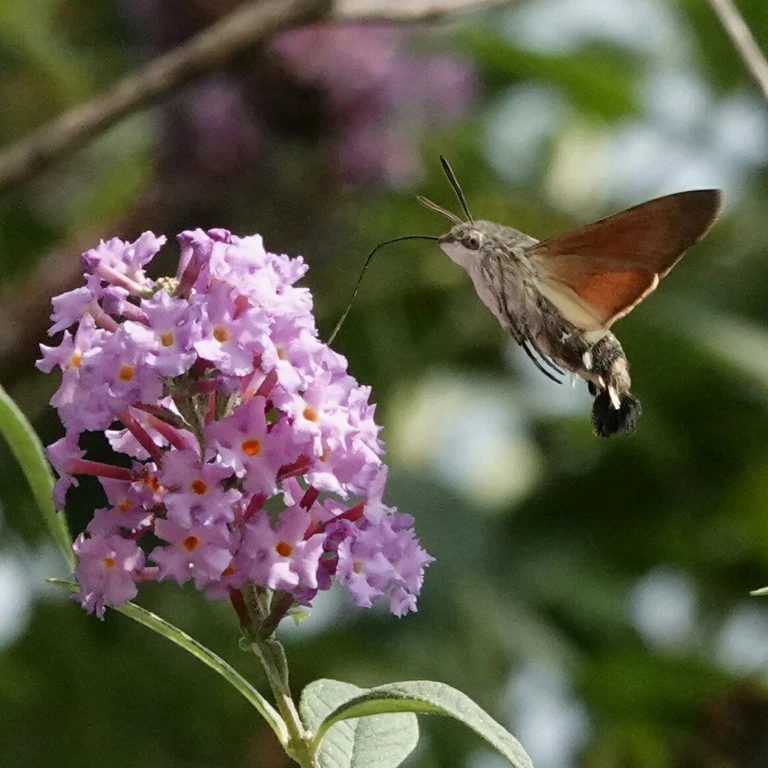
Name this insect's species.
Macroglossum stellatarum
